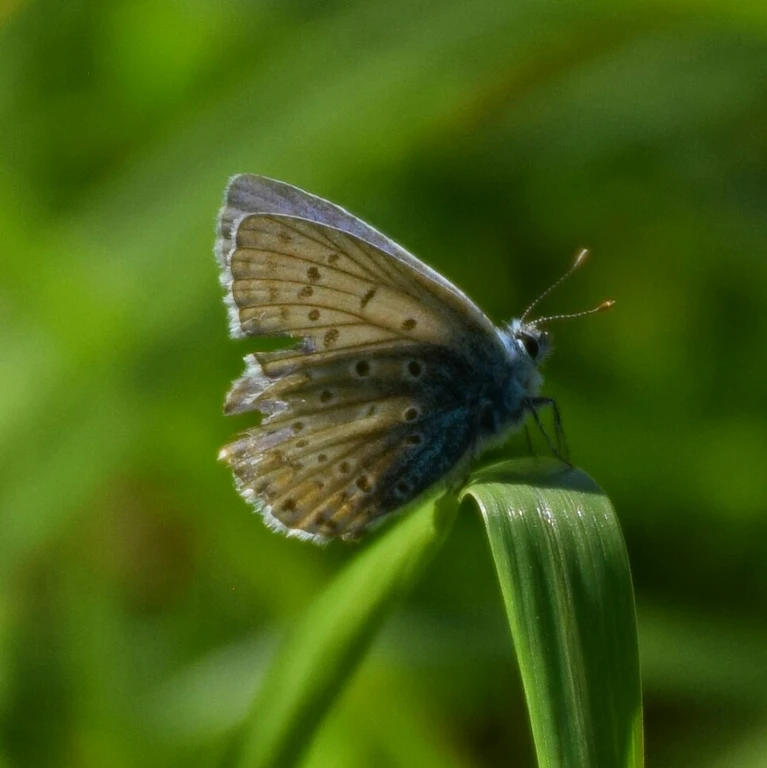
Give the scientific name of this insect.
Polyommatus icarus
